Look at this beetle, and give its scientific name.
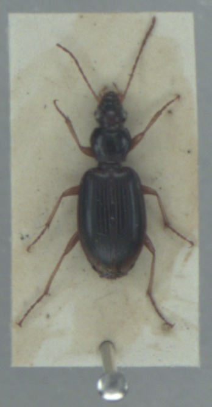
Paranchus albipes
